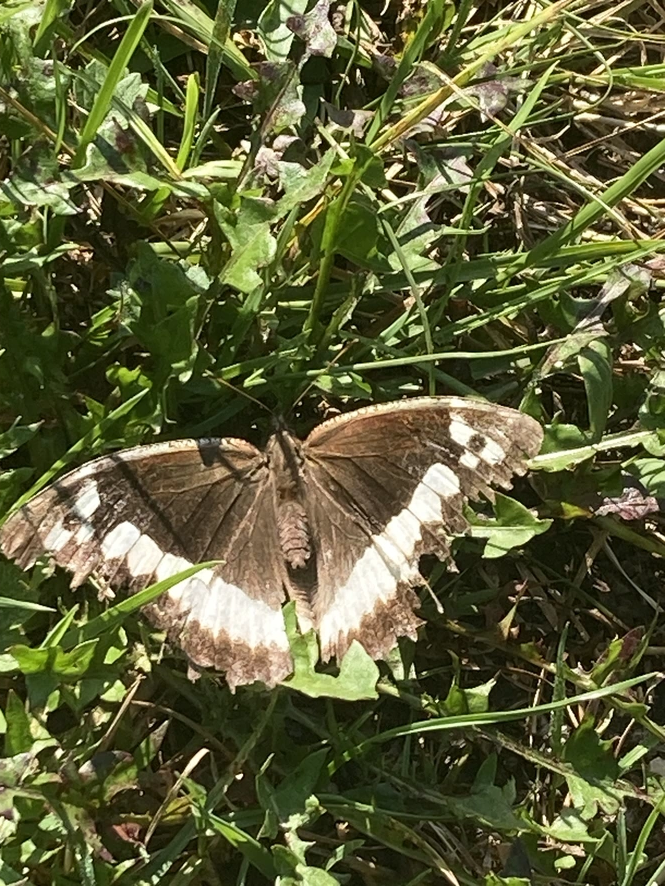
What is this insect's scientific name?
Brintesia circe
